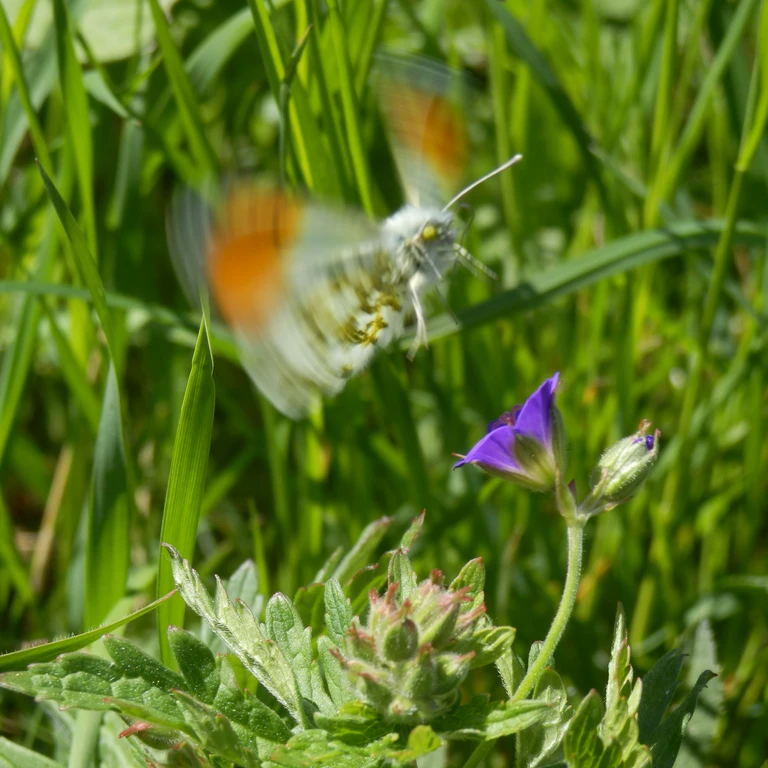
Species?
Anthocharis cardamines
